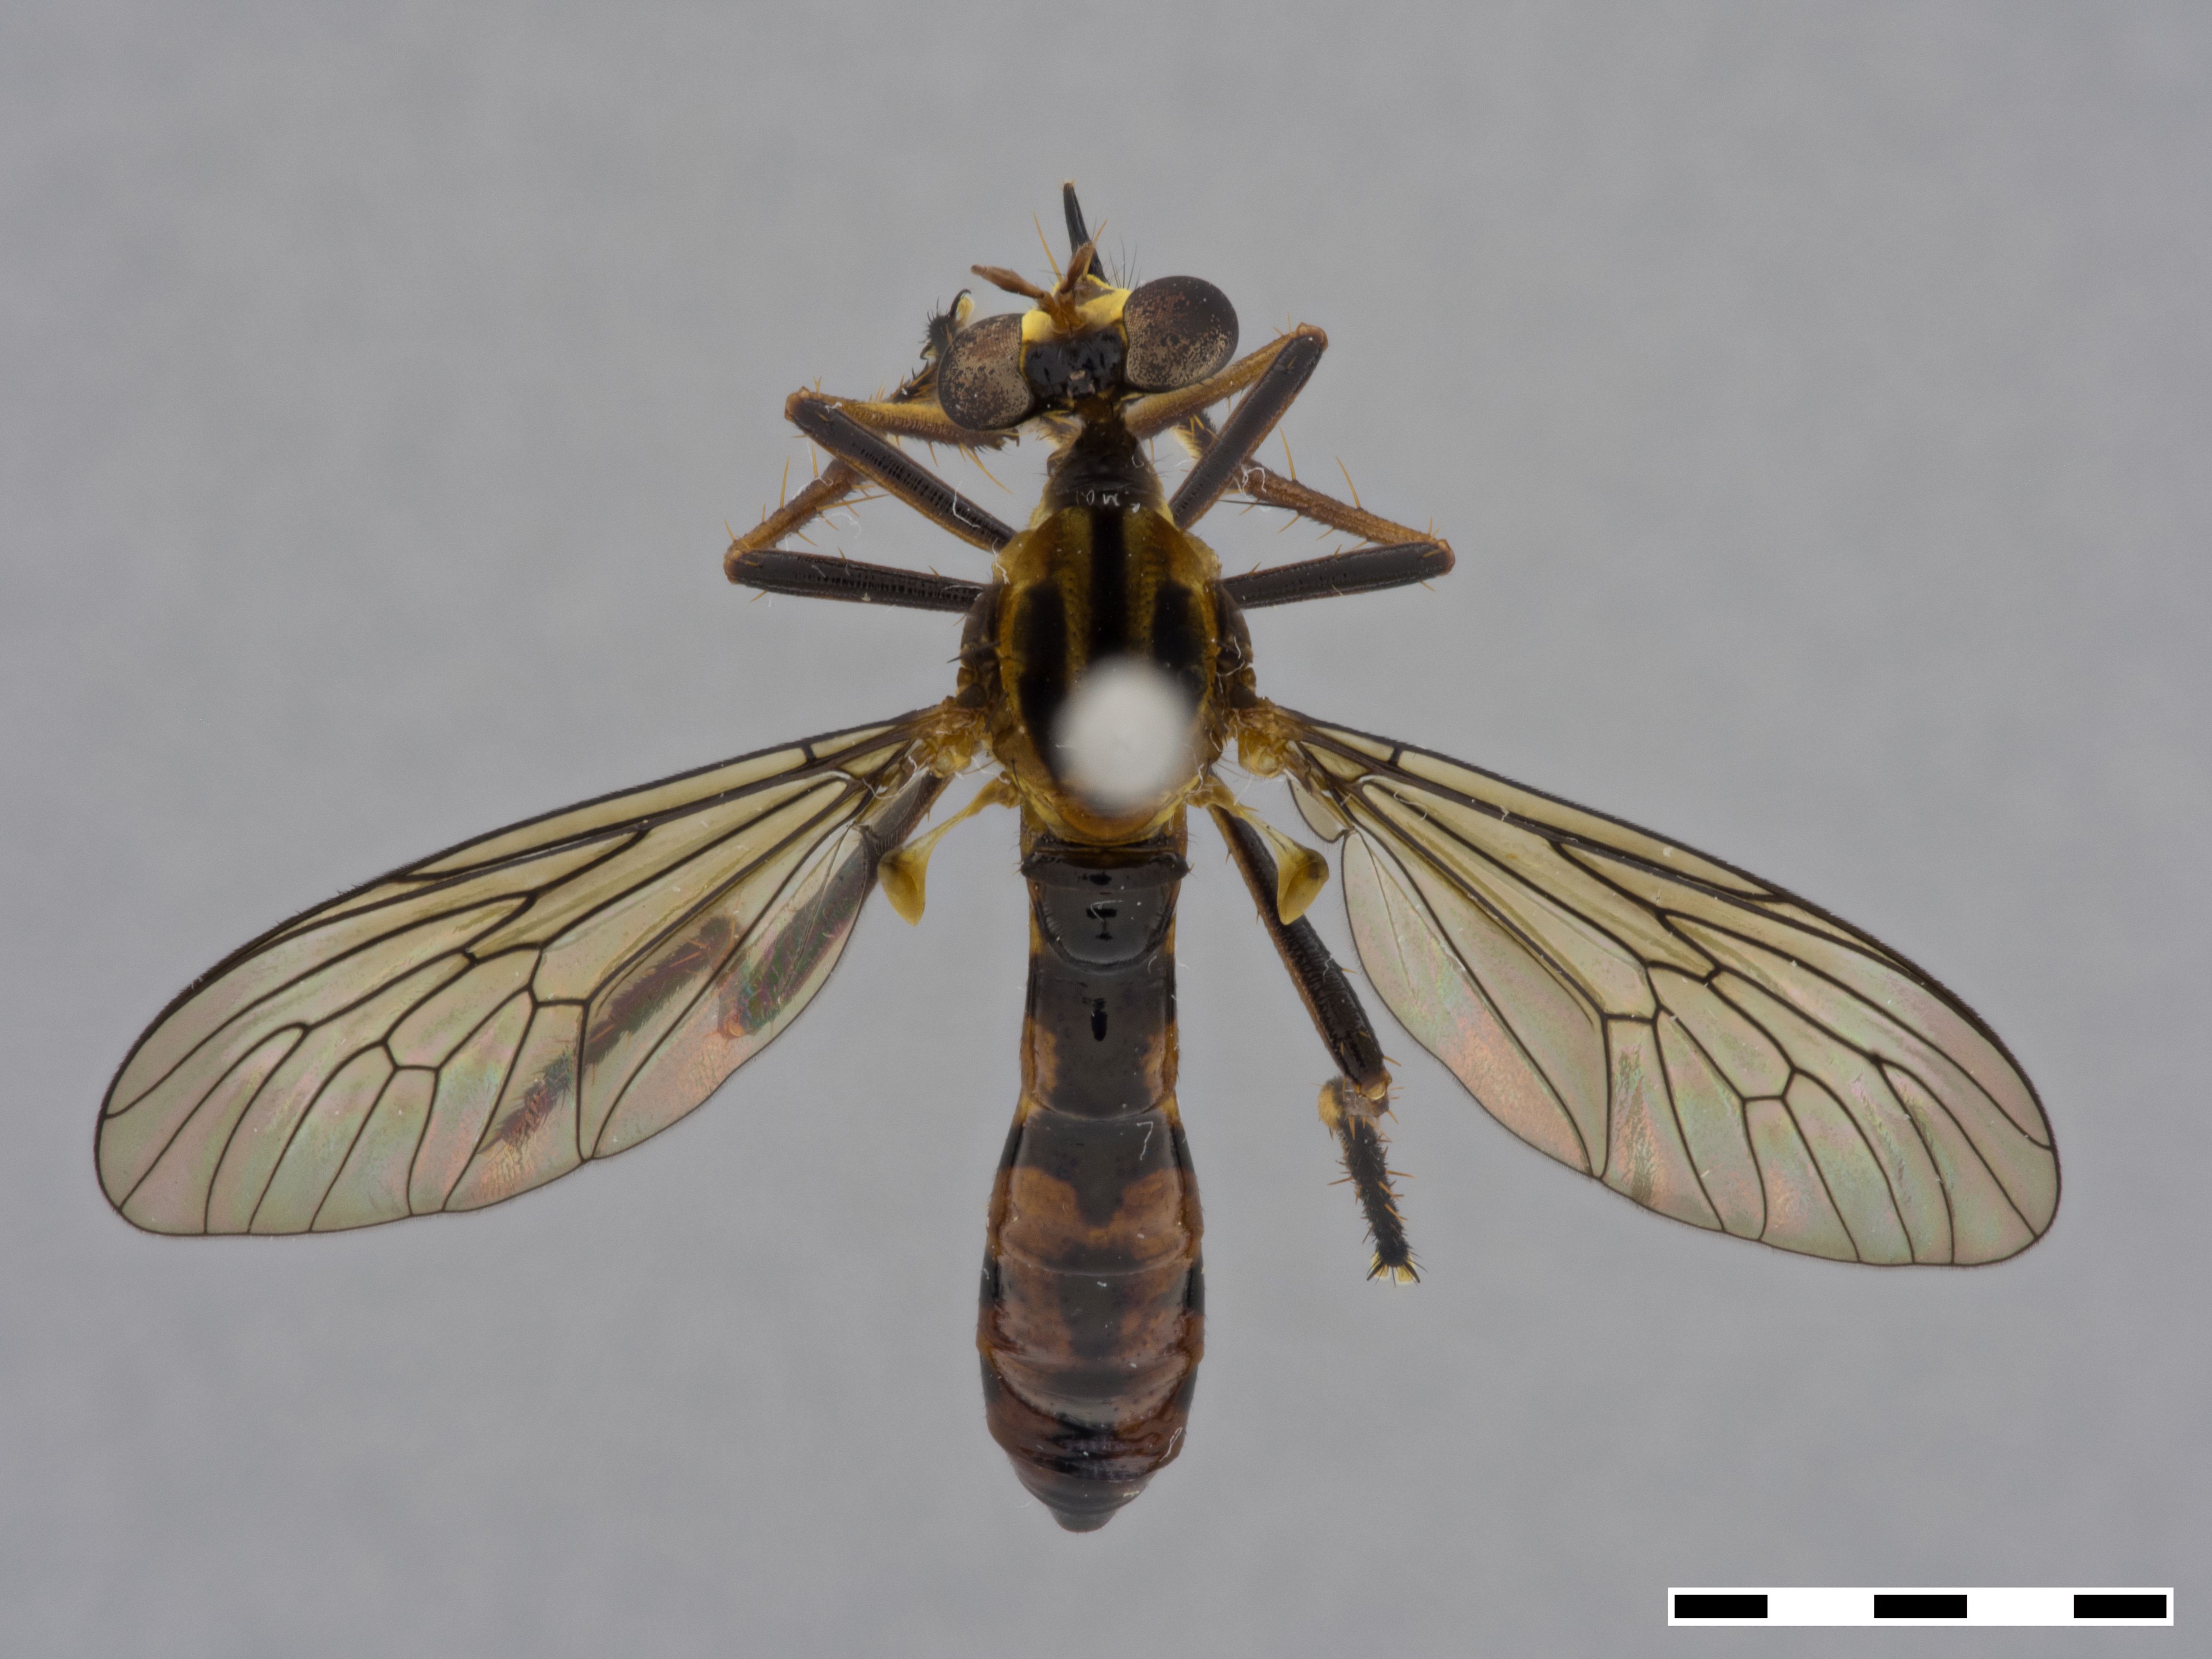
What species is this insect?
Pegesimallus calvifrons
